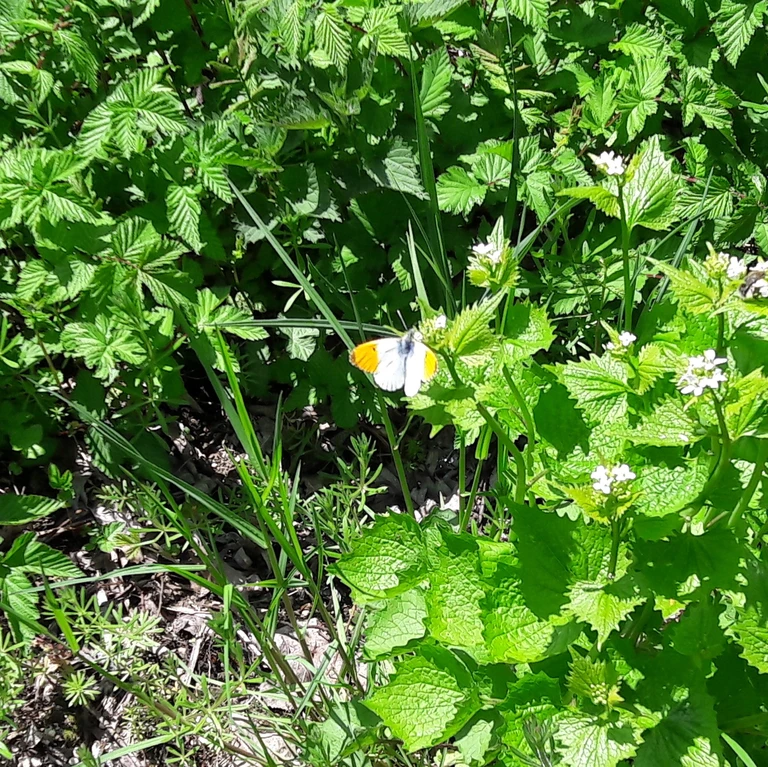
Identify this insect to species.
Anthocharis cardamines
